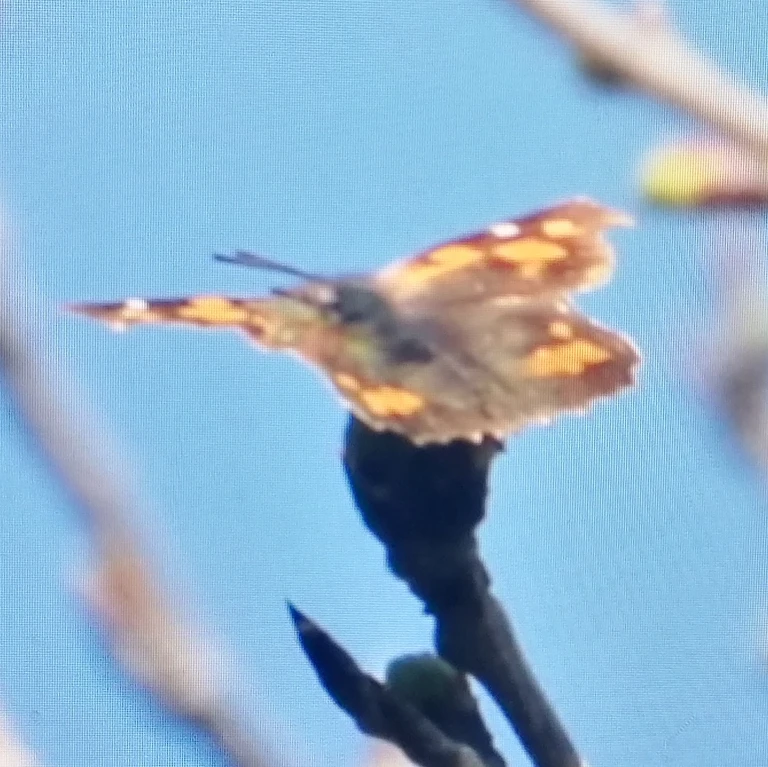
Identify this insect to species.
Libythea celtis
